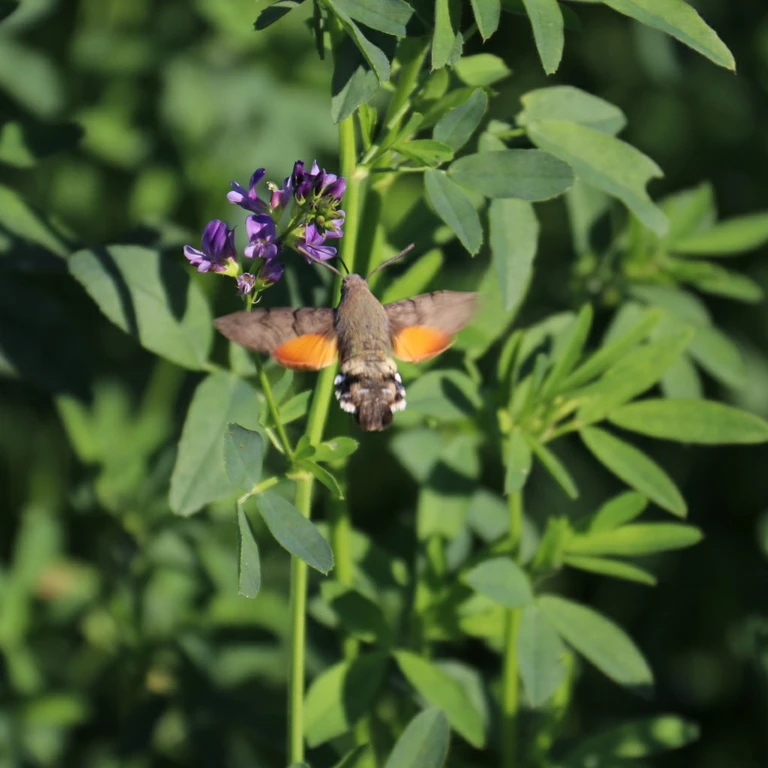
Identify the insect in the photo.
Macroglossum stellatarum
